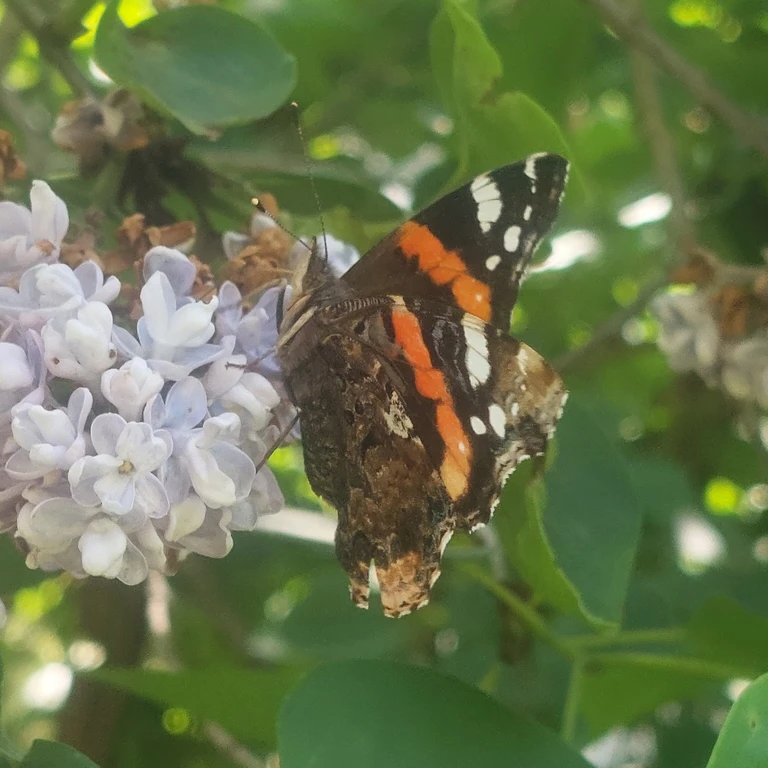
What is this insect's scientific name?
Vanessa atalanta
